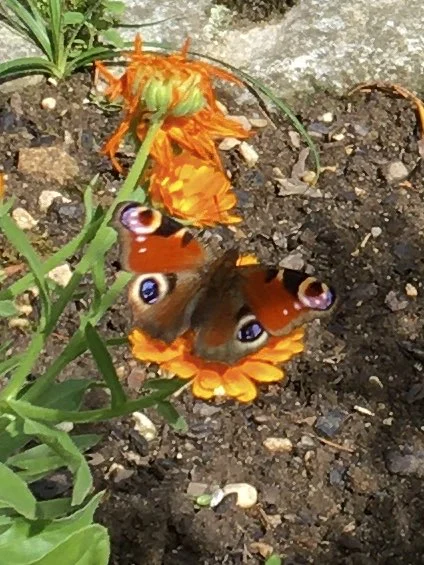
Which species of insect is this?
Aglais io
